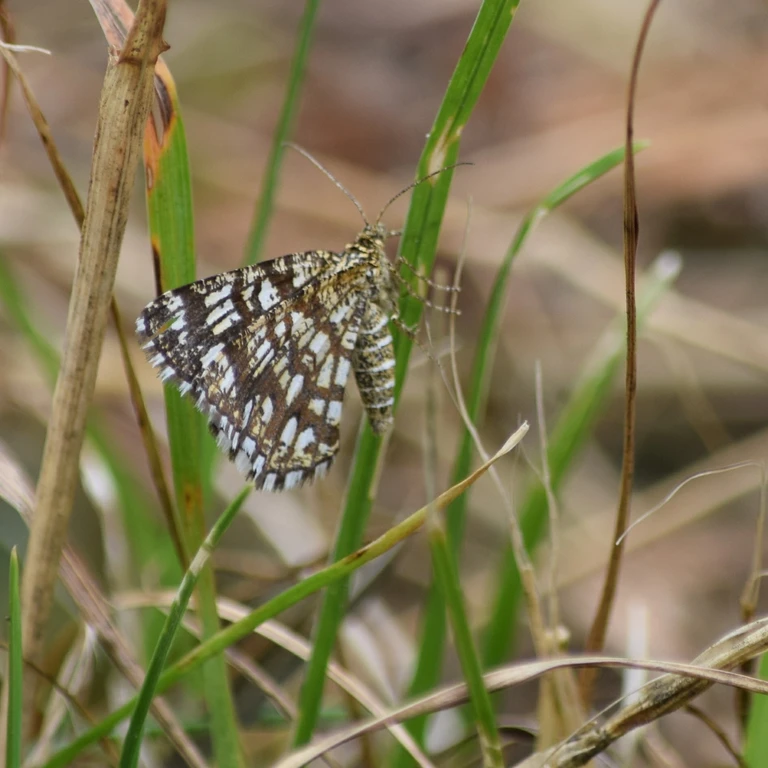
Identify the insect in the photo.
Chiasmia clathrata
